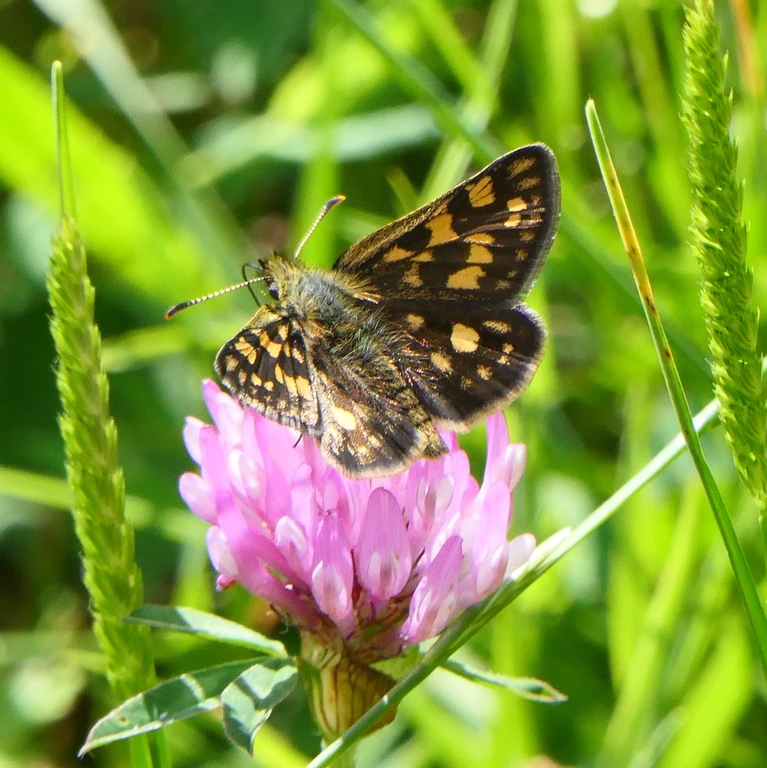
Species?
Carterocephalus palaemon
